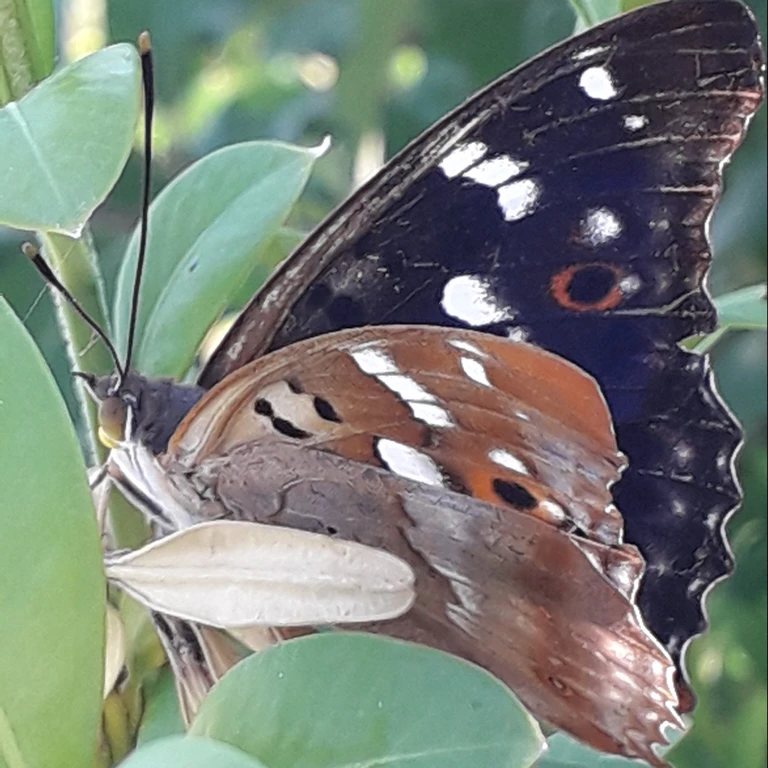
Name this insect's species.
Apatura ilia
